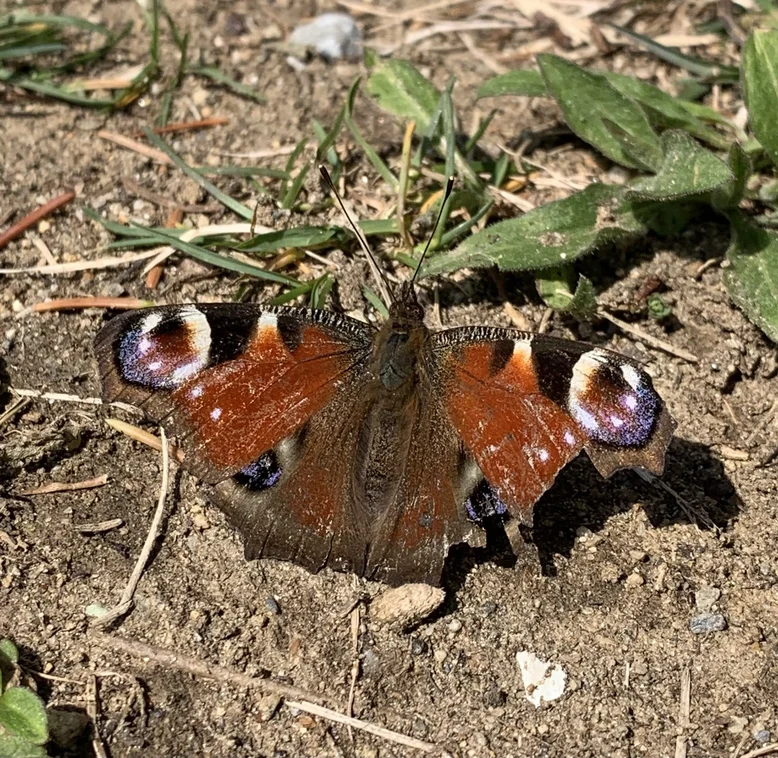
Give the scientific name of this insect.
Aglais io
